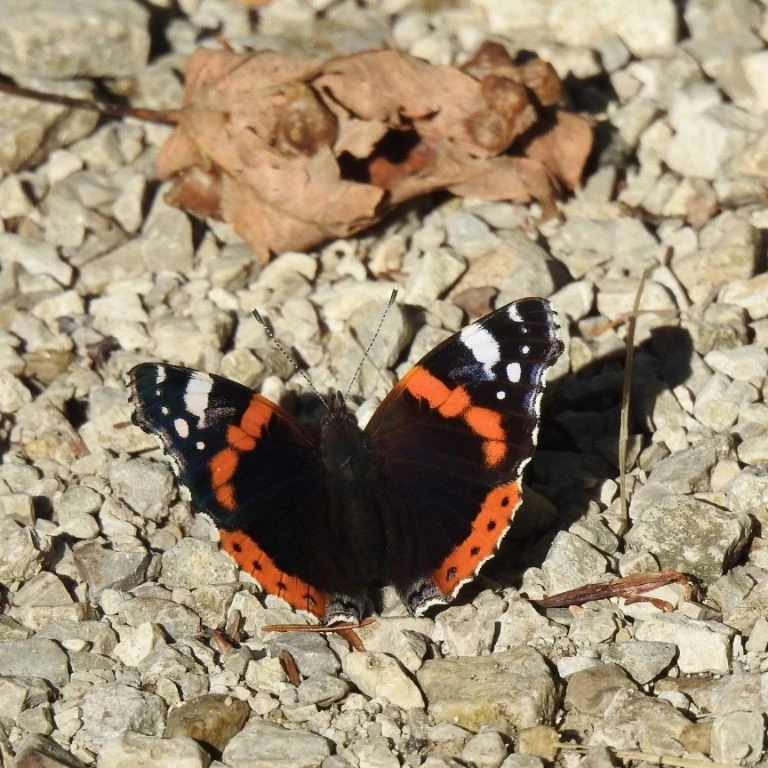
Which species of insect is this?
Vanessa atalanta
